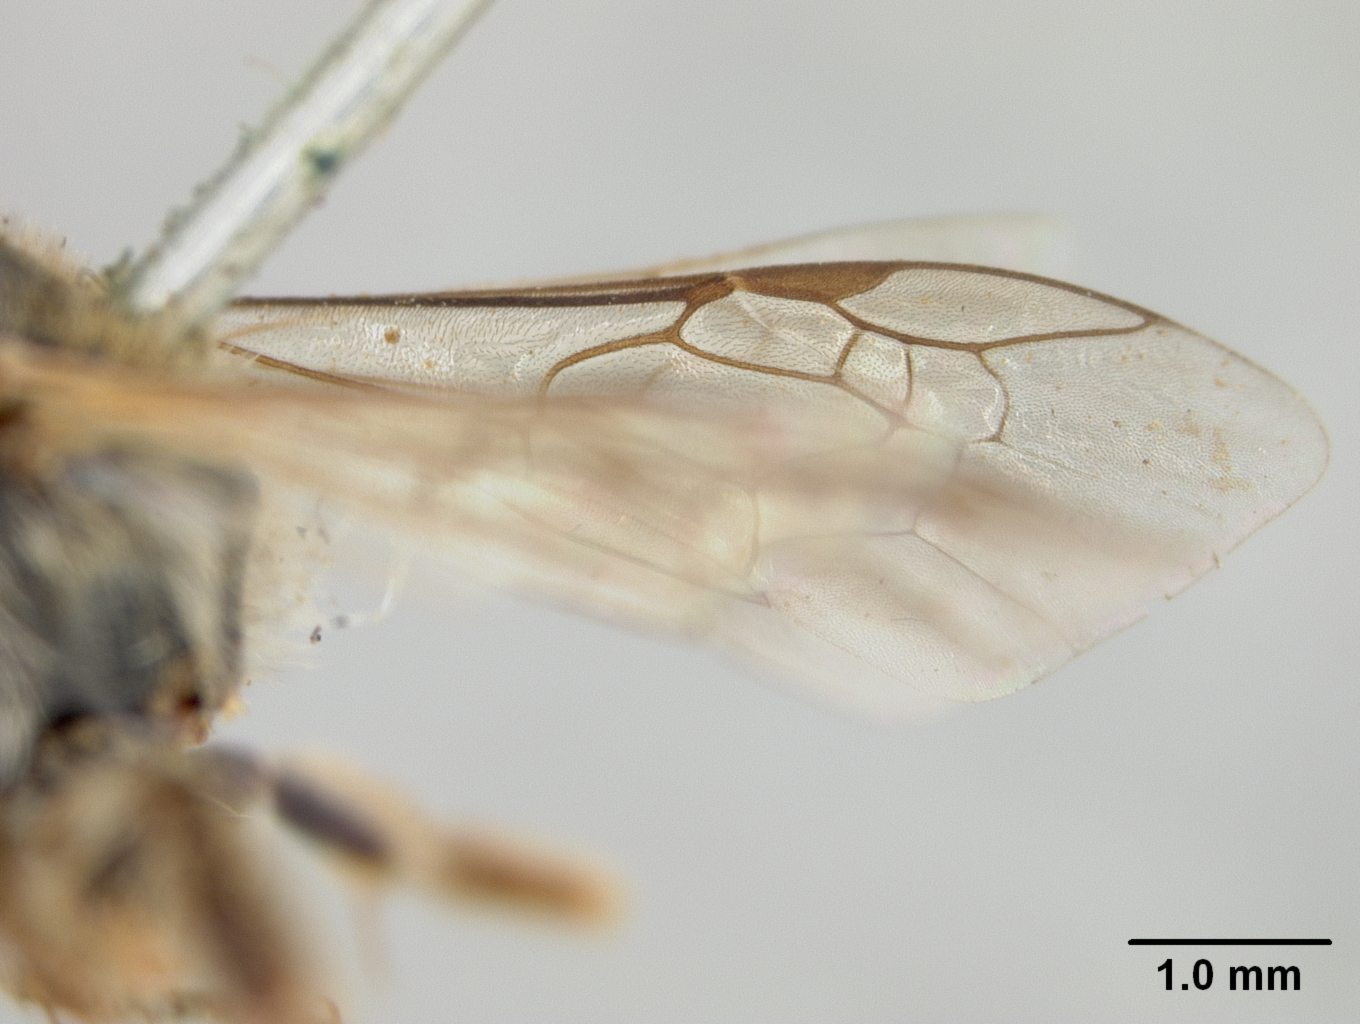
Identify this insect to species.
Halictus diversiformis
